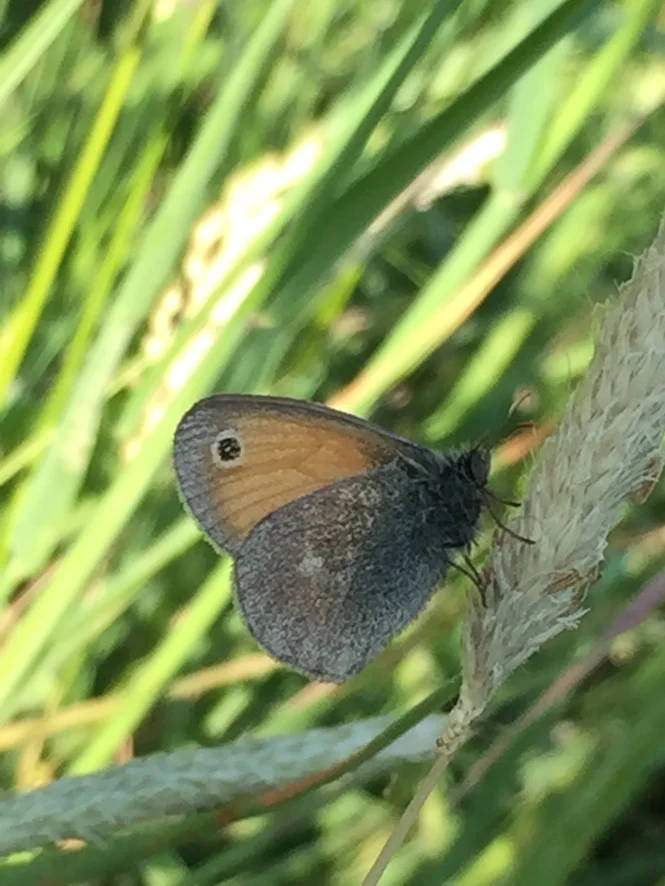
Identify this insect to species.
Coenonympha pamphilus
